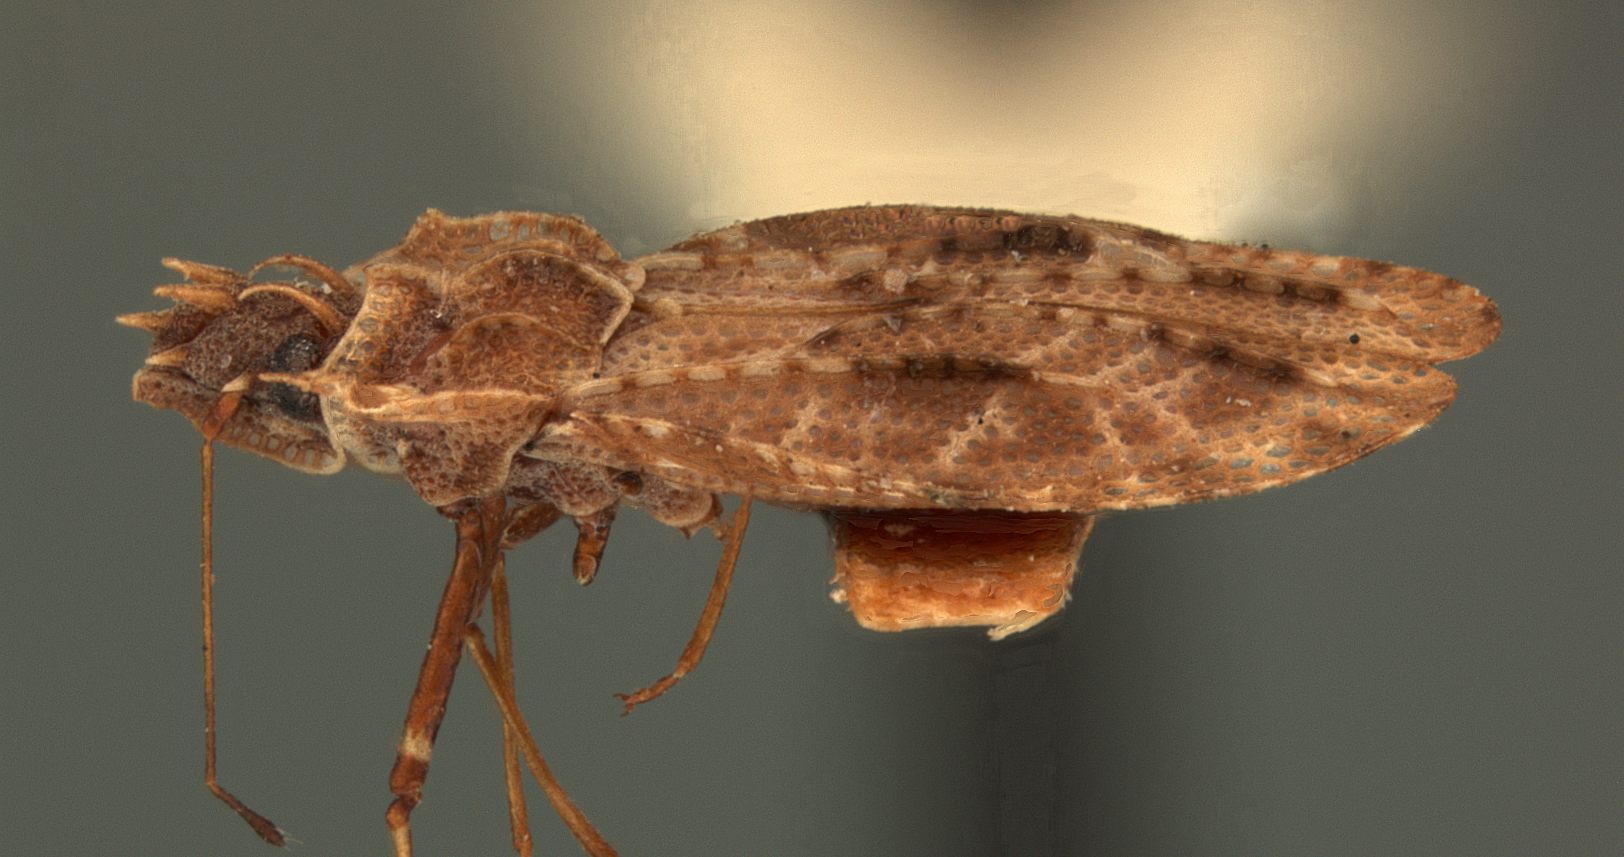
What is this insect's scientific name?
Phatnoma trinidadana
